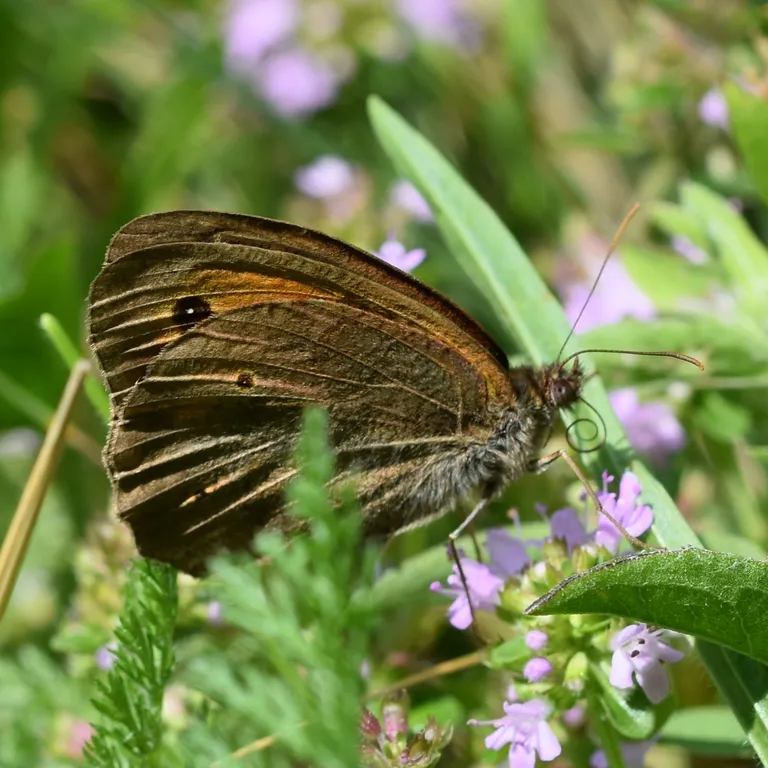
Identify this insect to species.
Maniola jurtina
